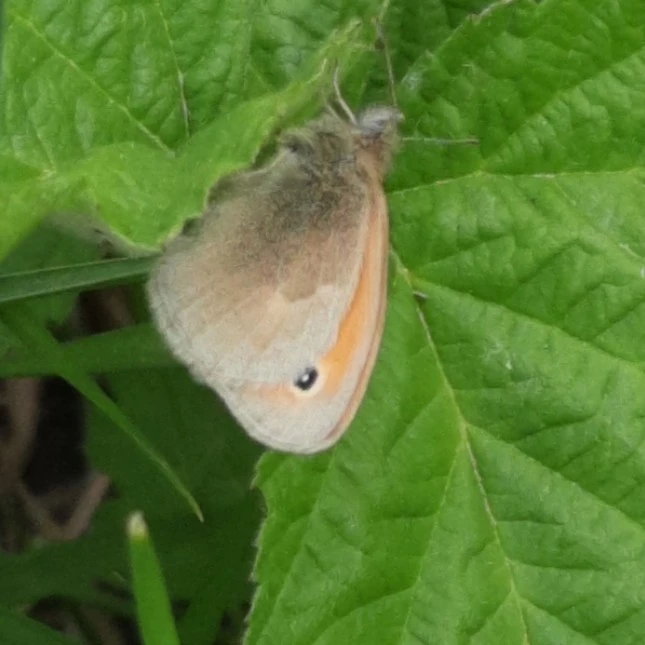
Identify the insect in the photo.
Coenonympha pamphilus
